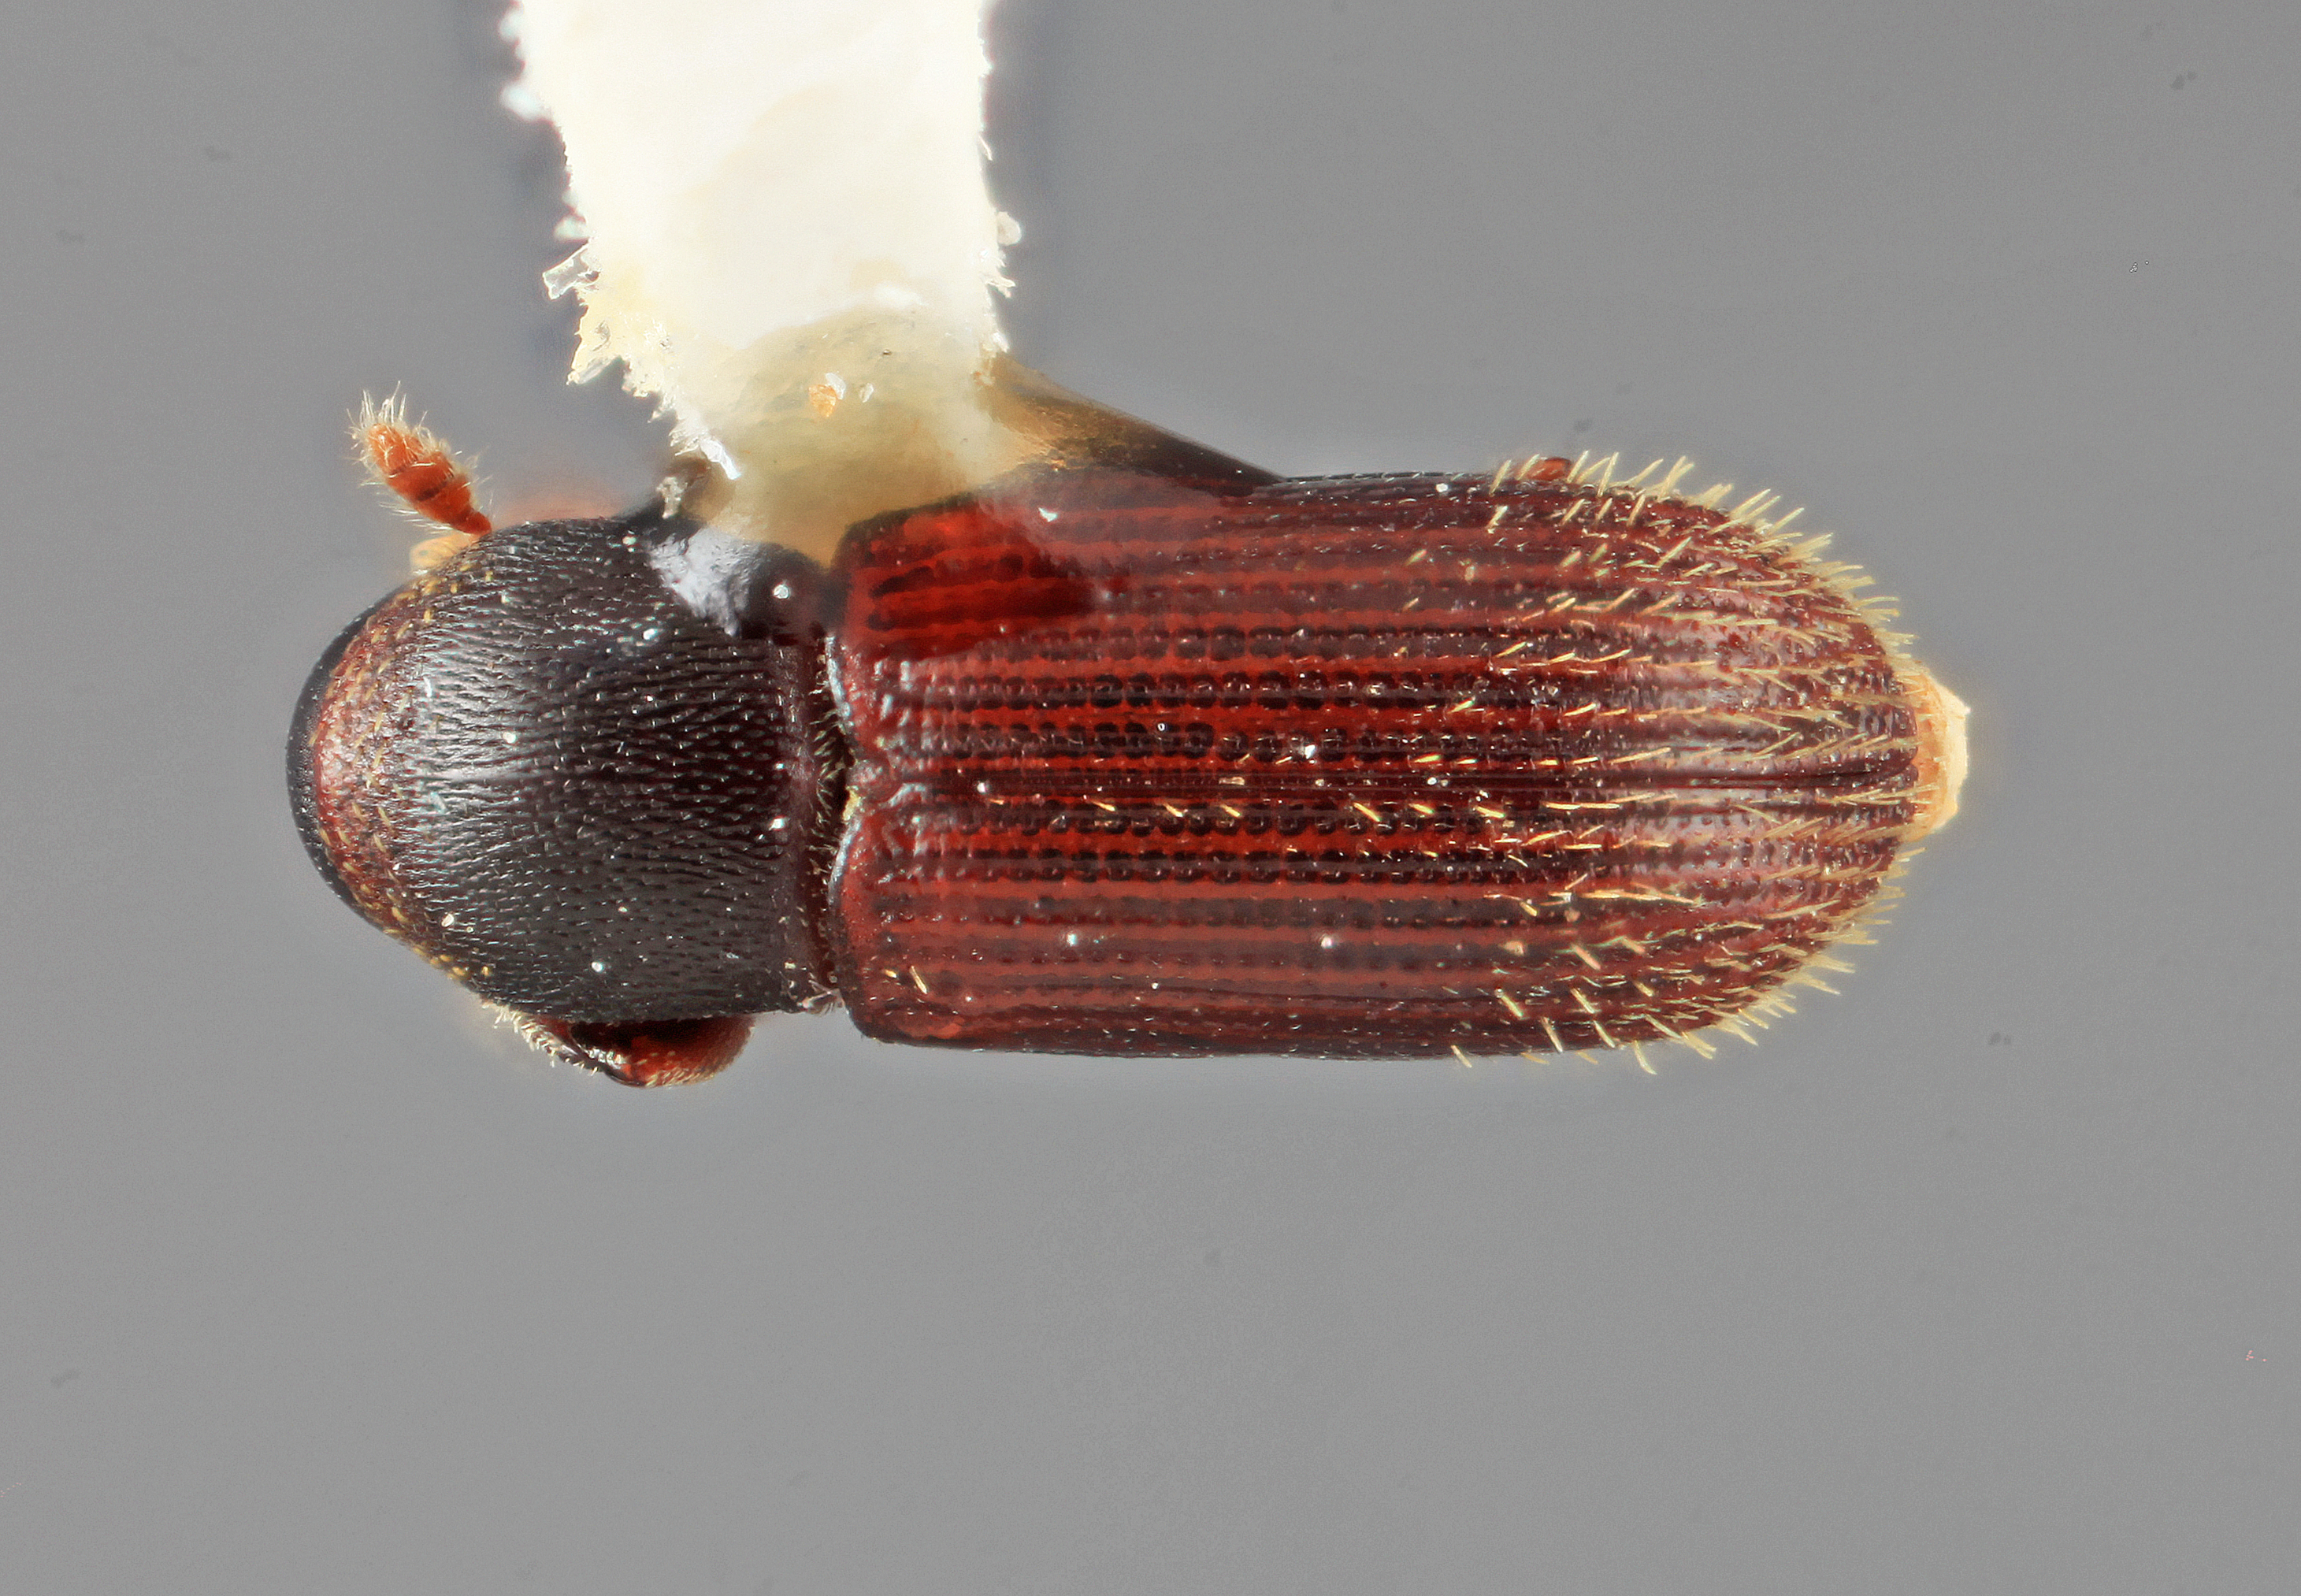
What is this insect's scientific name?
Cnesinus electus
